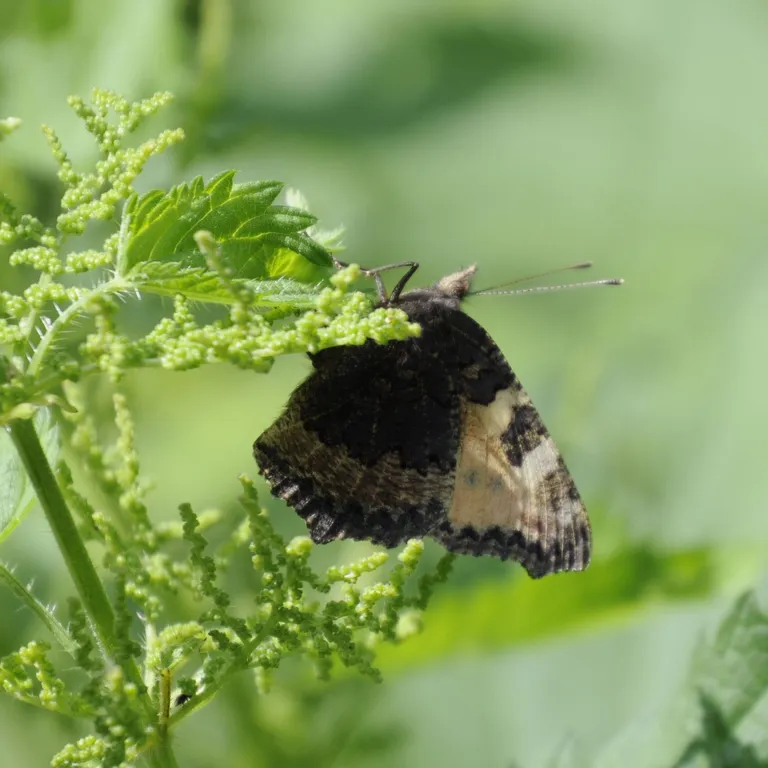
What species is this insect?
Aglais urticae
